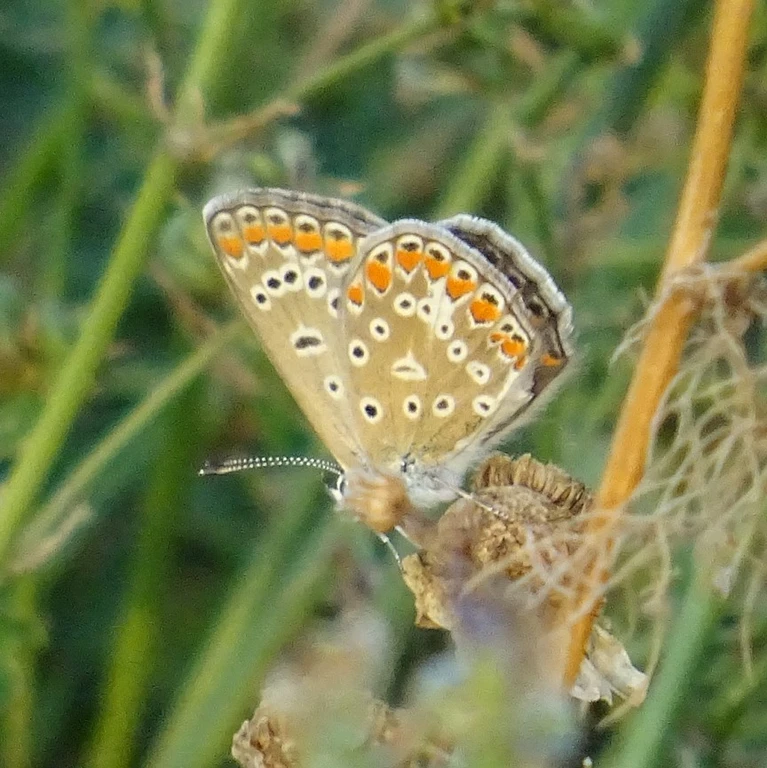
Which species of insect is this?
Polyommatus icarus
